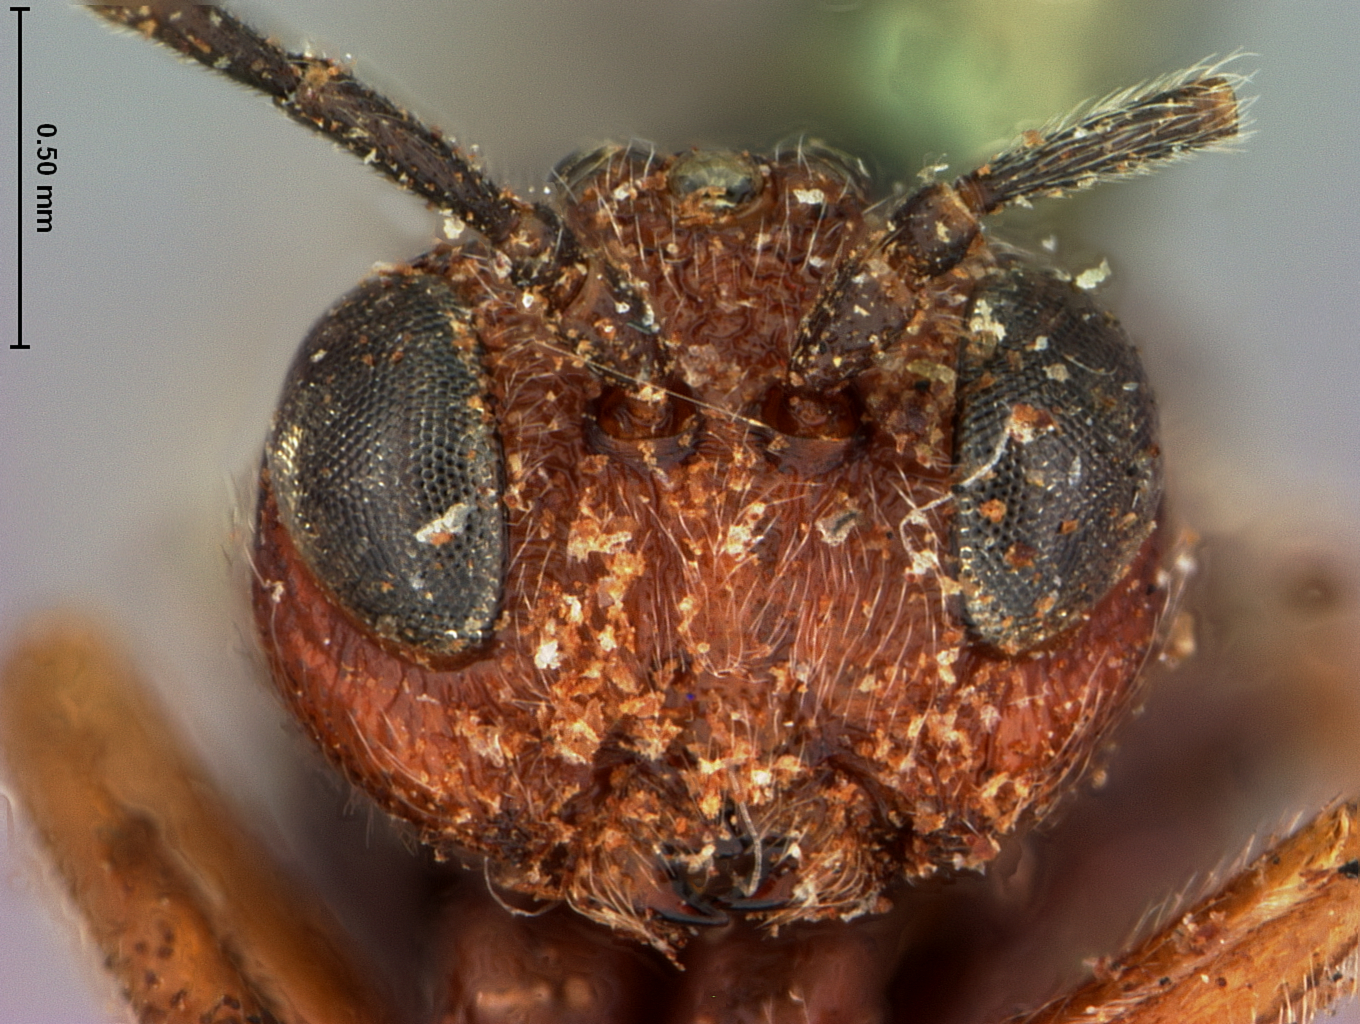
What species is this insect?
Amphibolips spinosa
